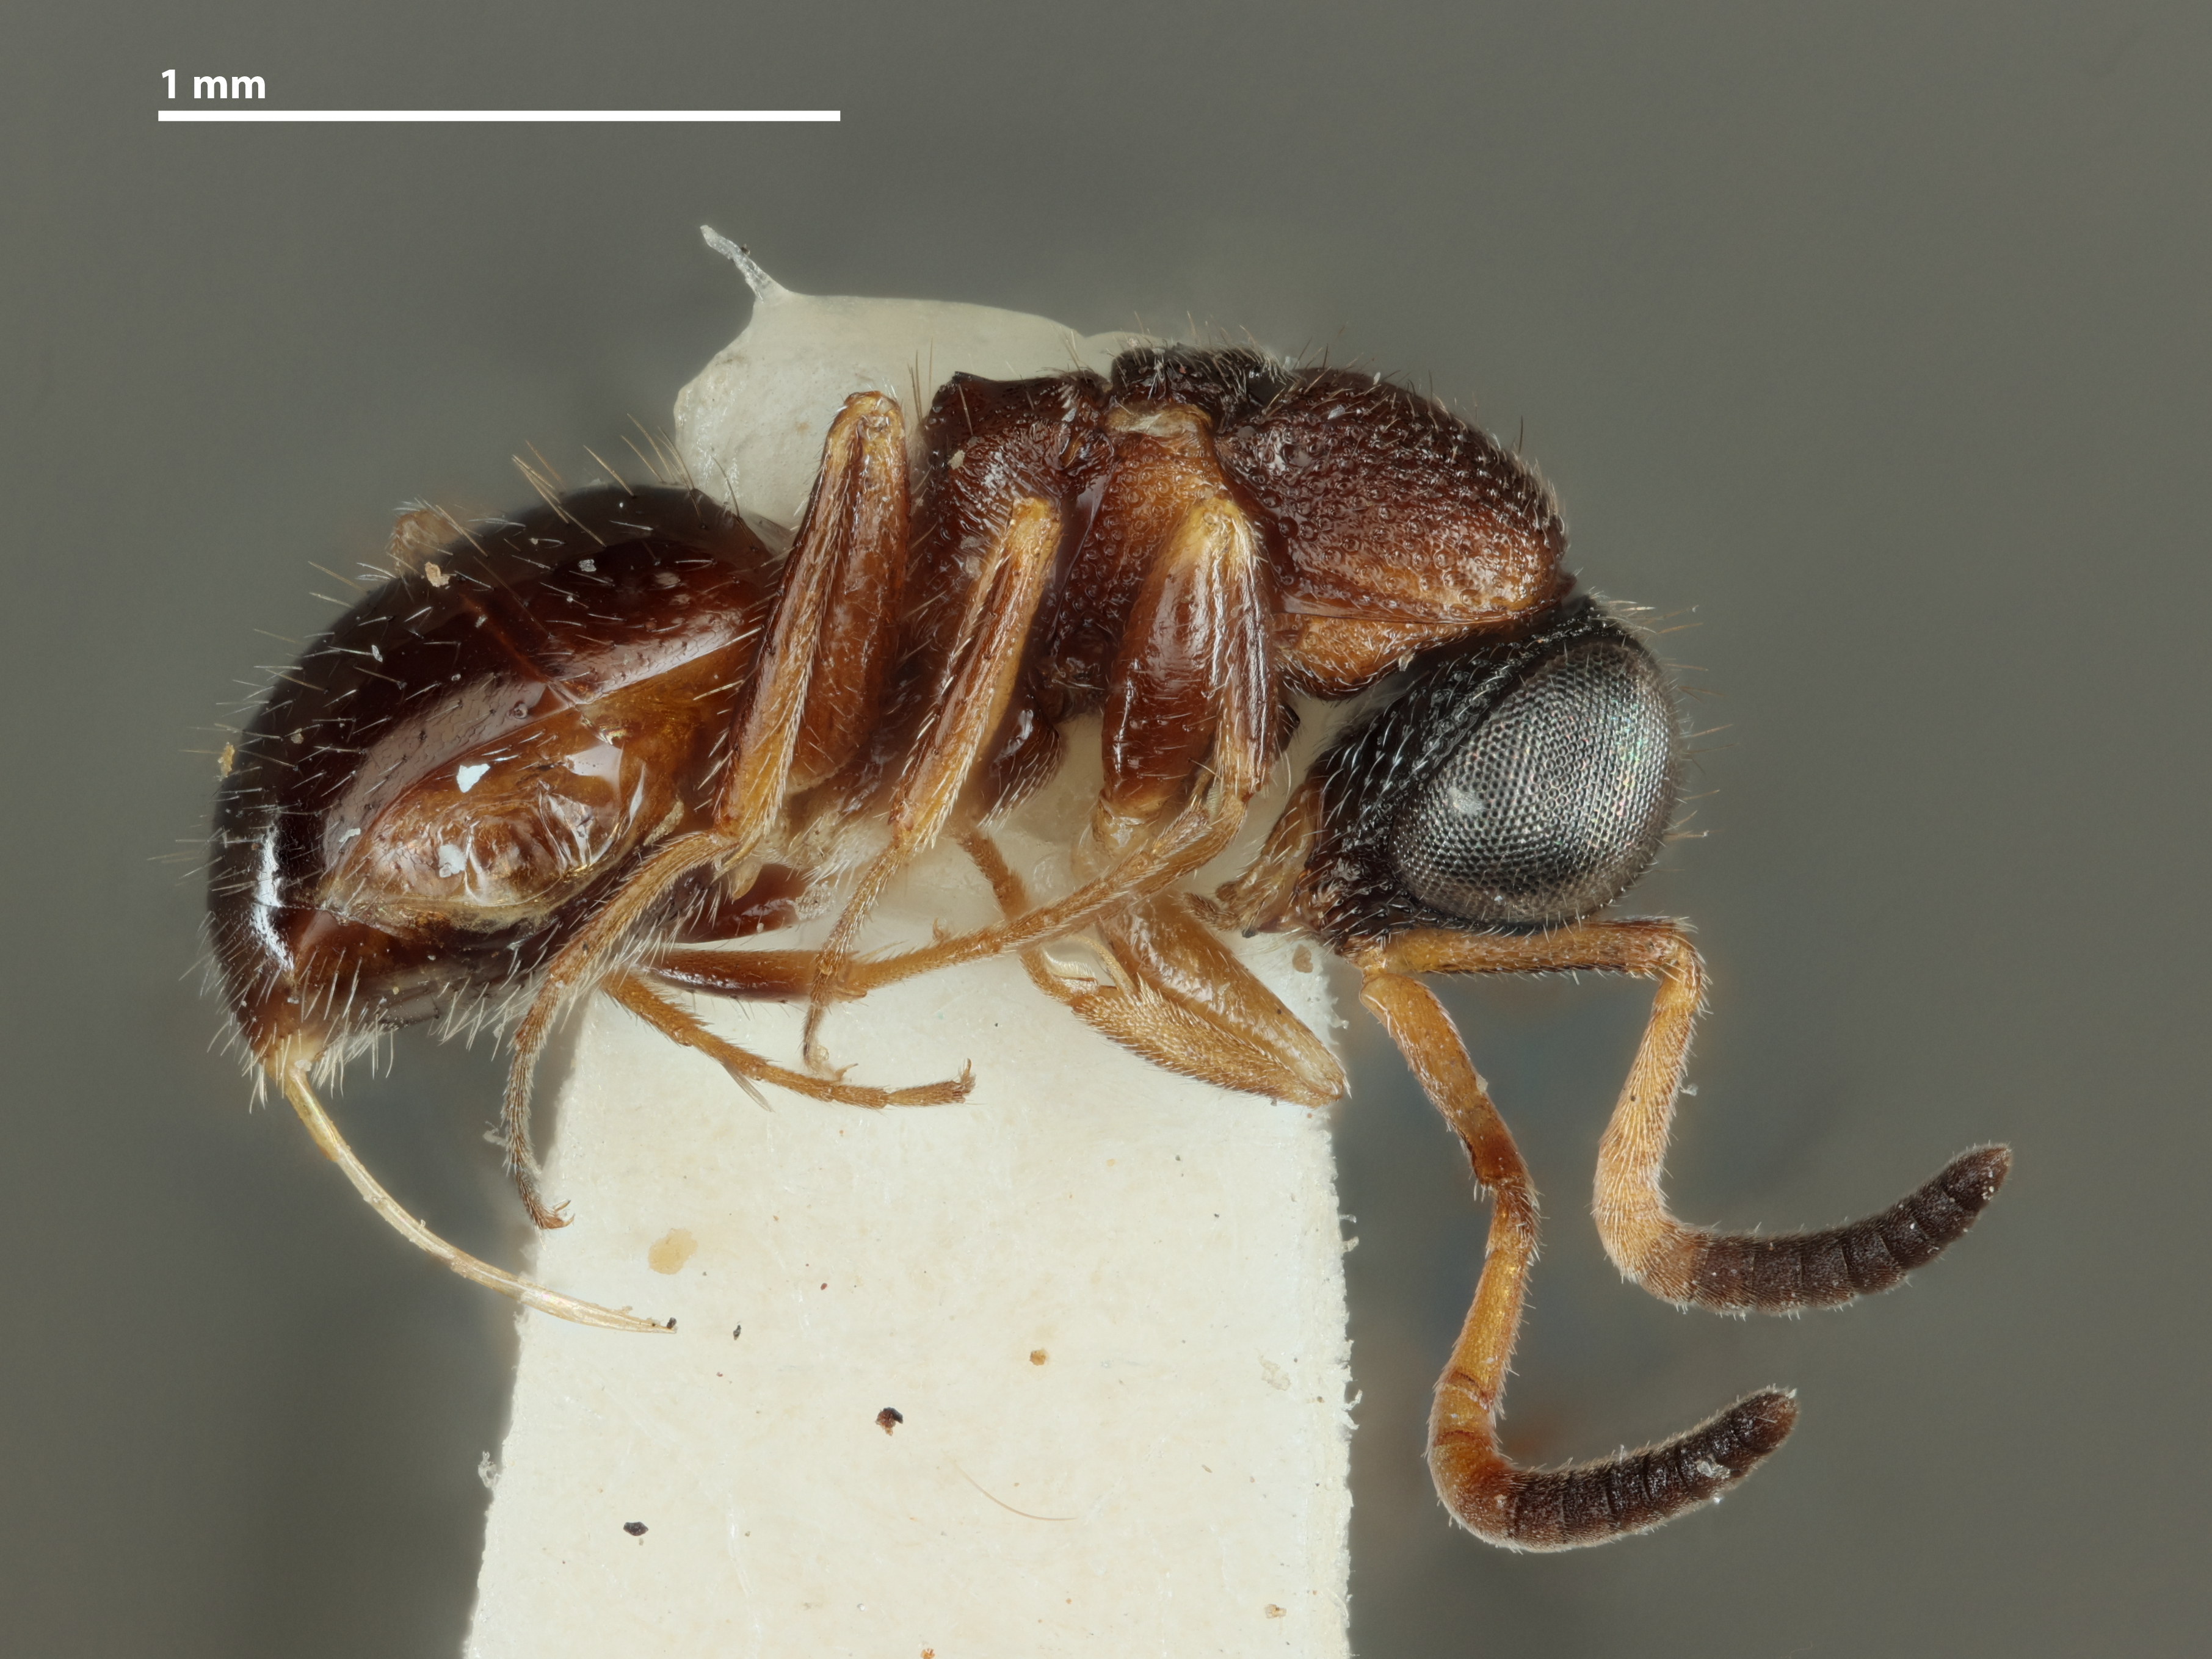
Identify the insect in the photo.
Baeosega humida
